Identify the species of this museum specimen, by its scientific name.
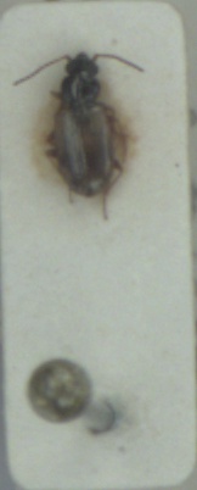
Bembidion ephippium
